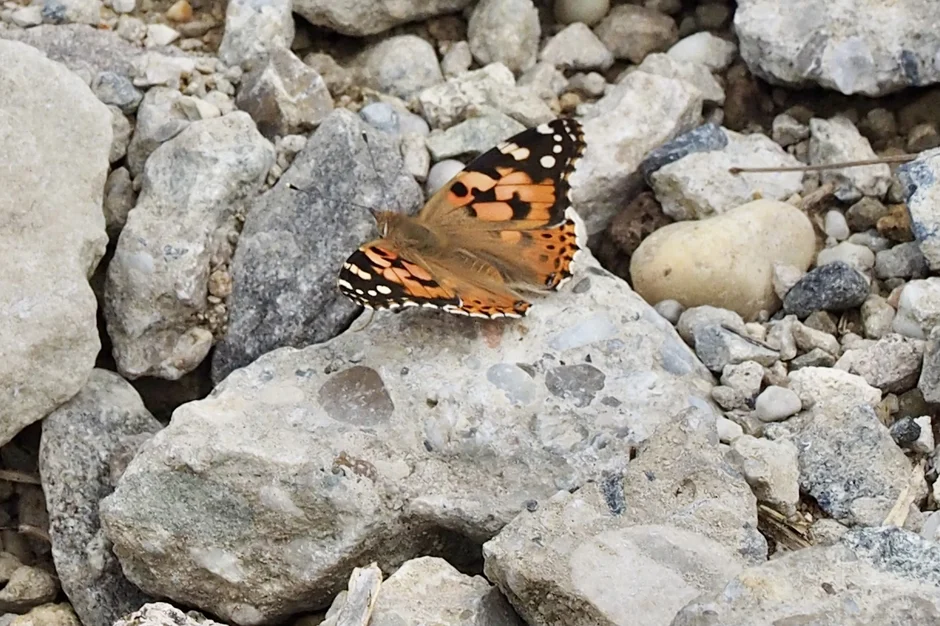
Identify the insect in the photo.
Vanessa cardui
